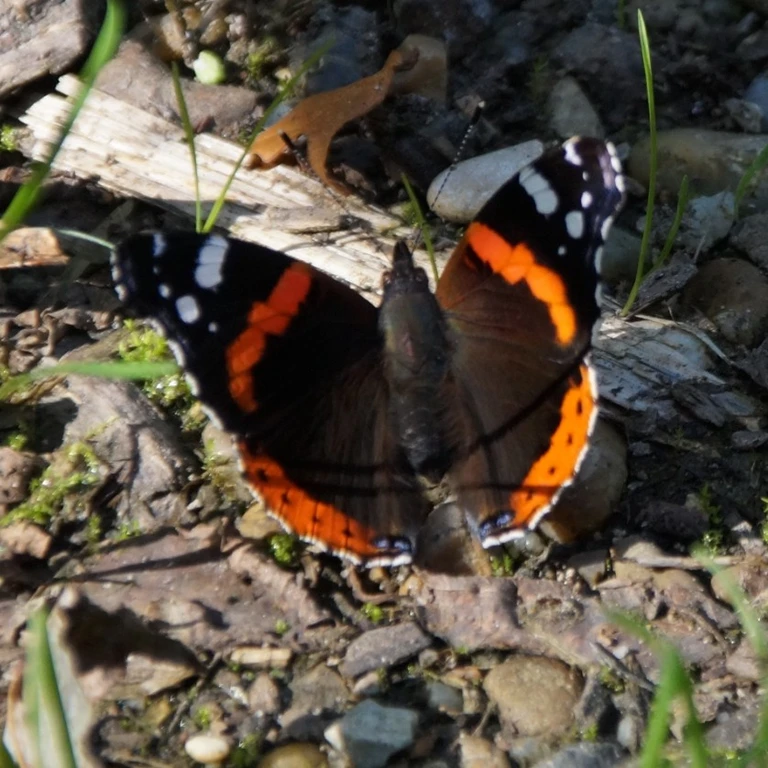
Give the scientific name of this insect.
Vanessa atalanta
